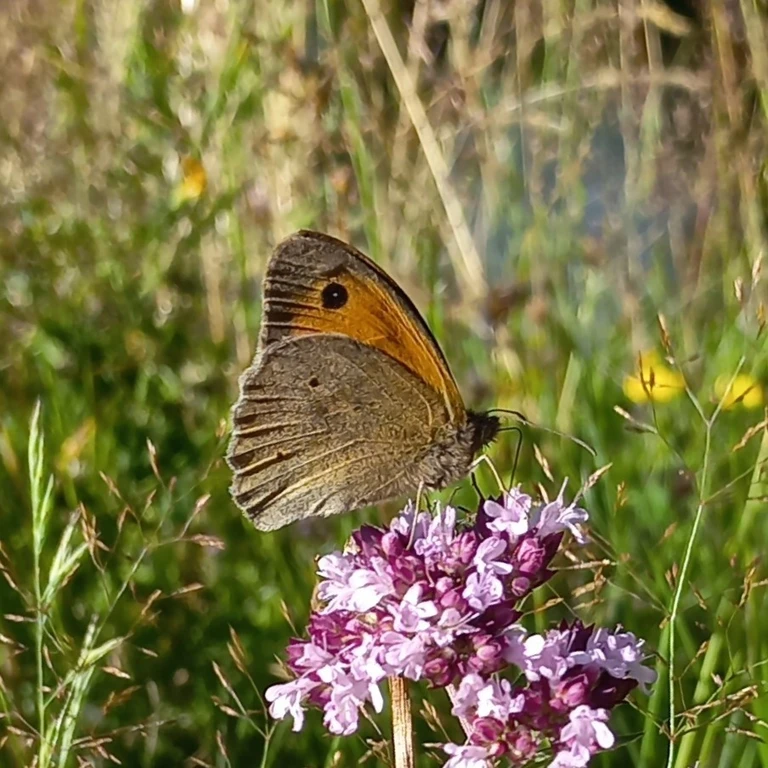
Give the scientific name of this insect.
Maniola jurtina
